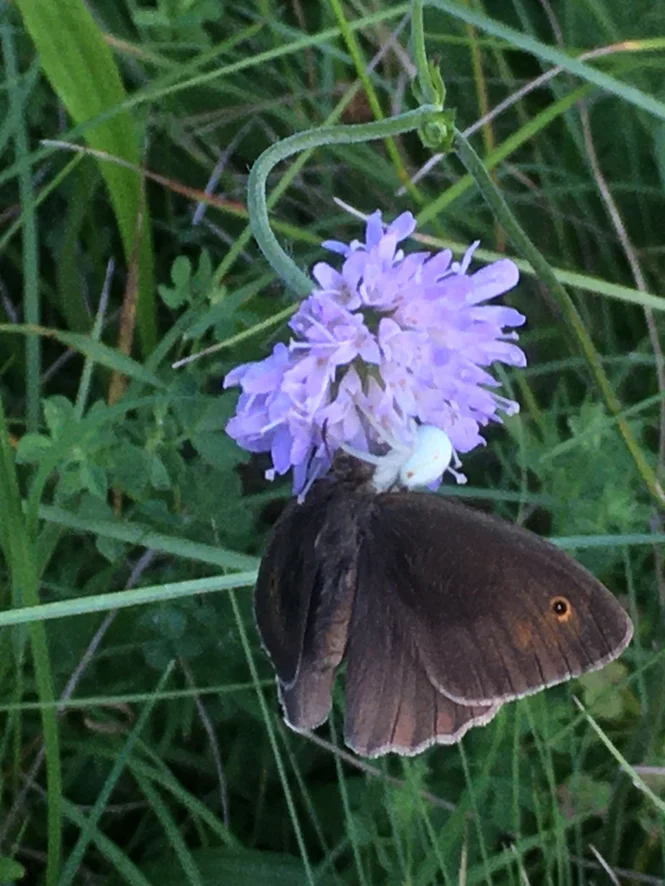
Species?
Maniola jurtina
